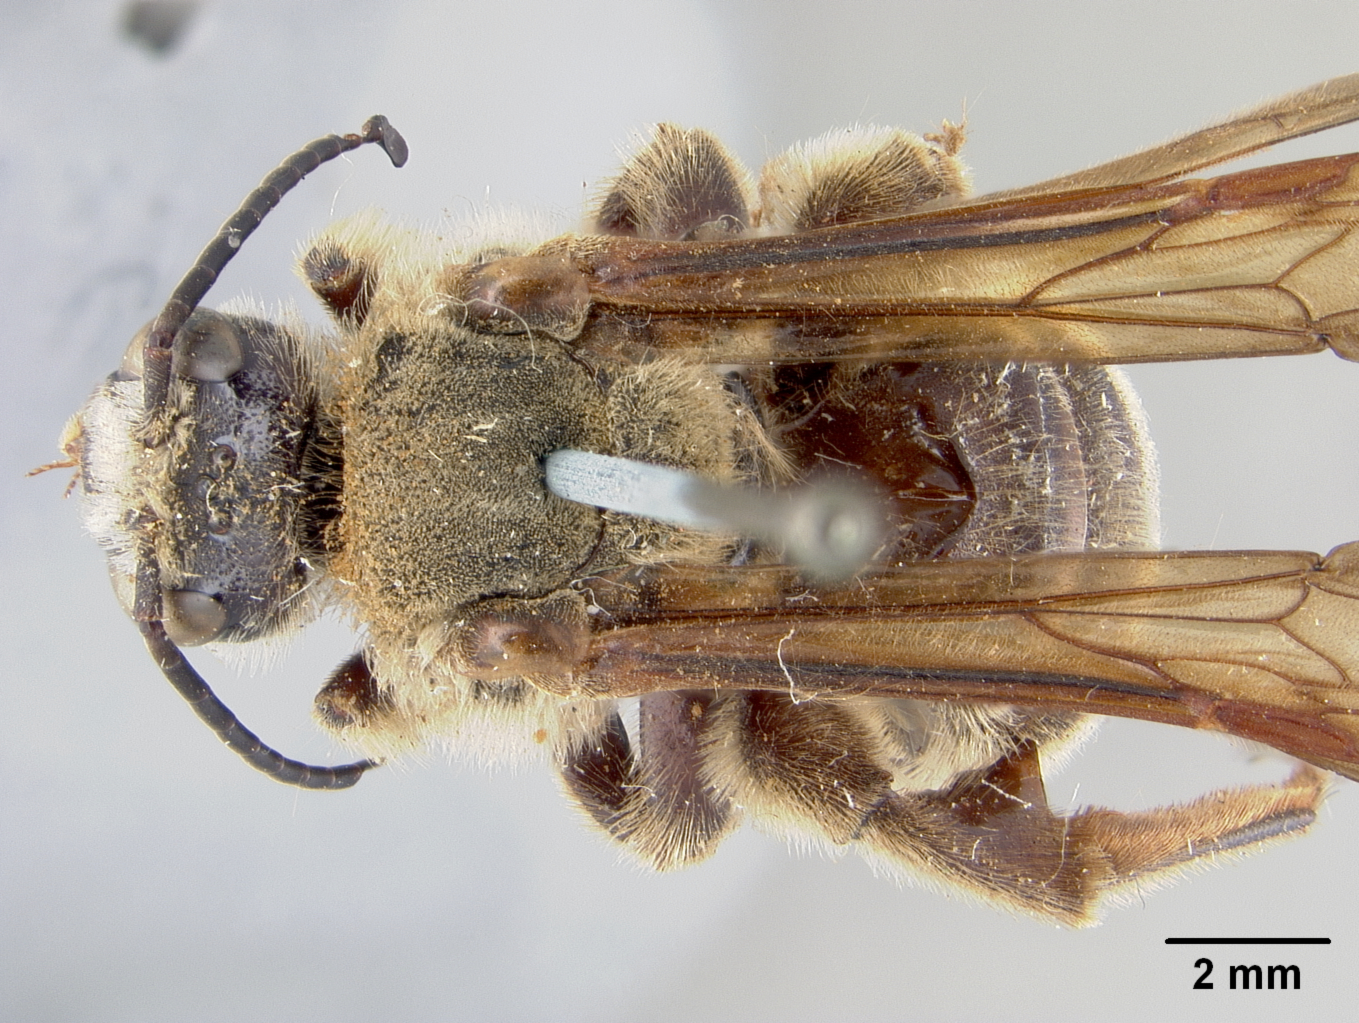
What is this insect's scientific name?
Dieunomia xerophila
